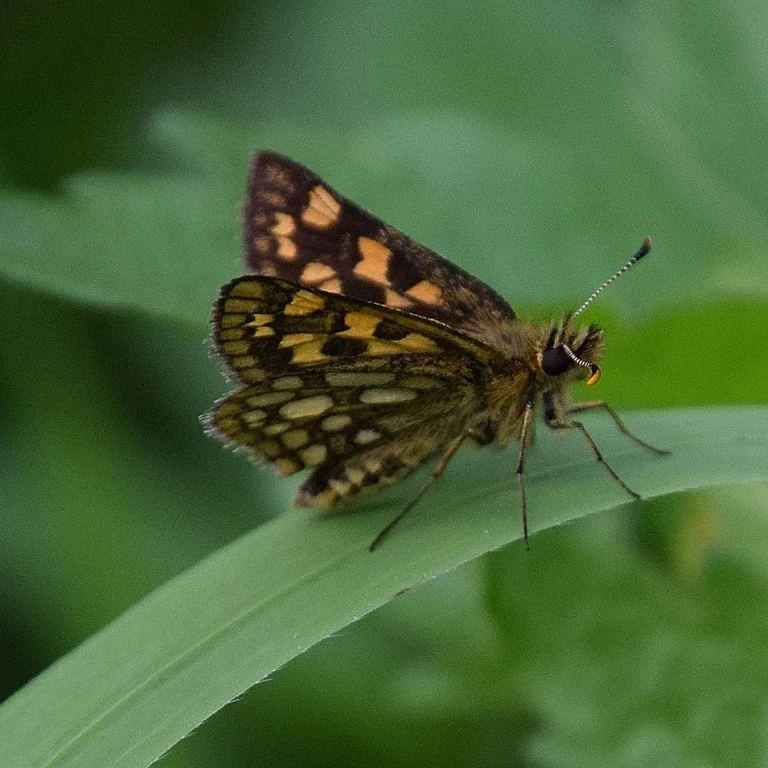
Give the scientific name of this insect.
Carterocephalus palaemon
